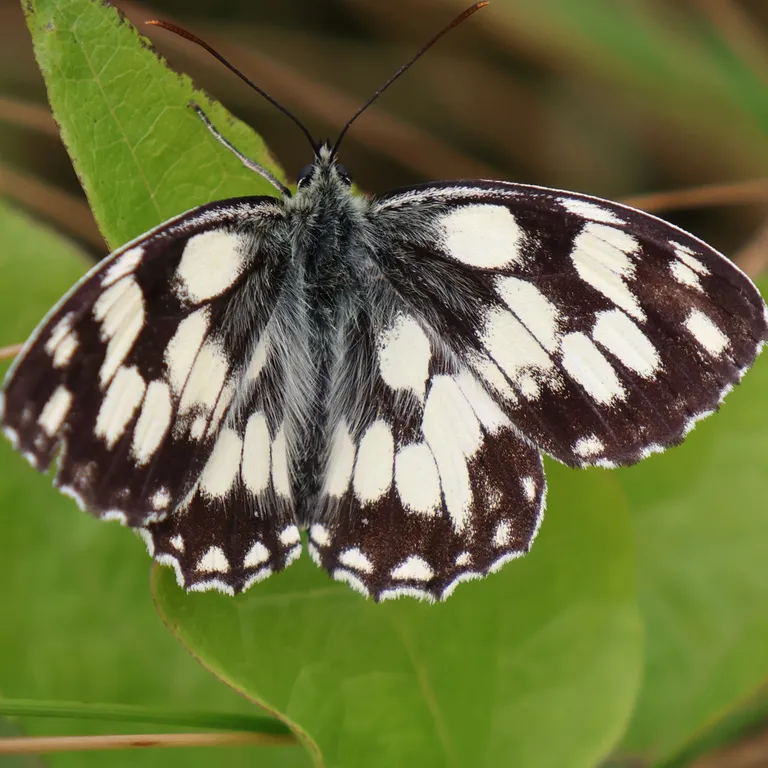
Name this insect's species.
Melanargia galathea
